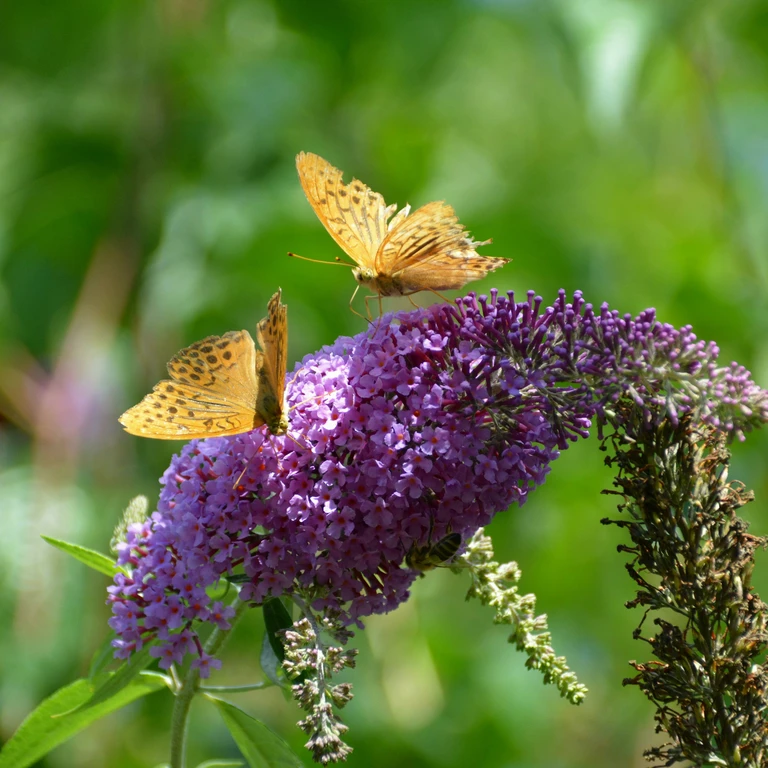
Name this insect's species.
Argynnis paphia
